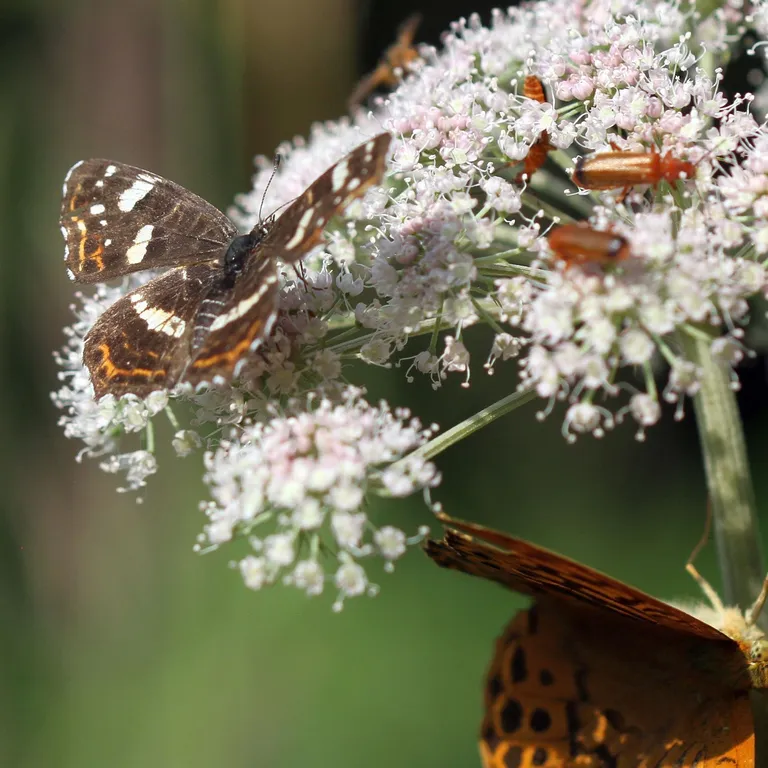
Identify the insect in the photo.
Araschnia levana
